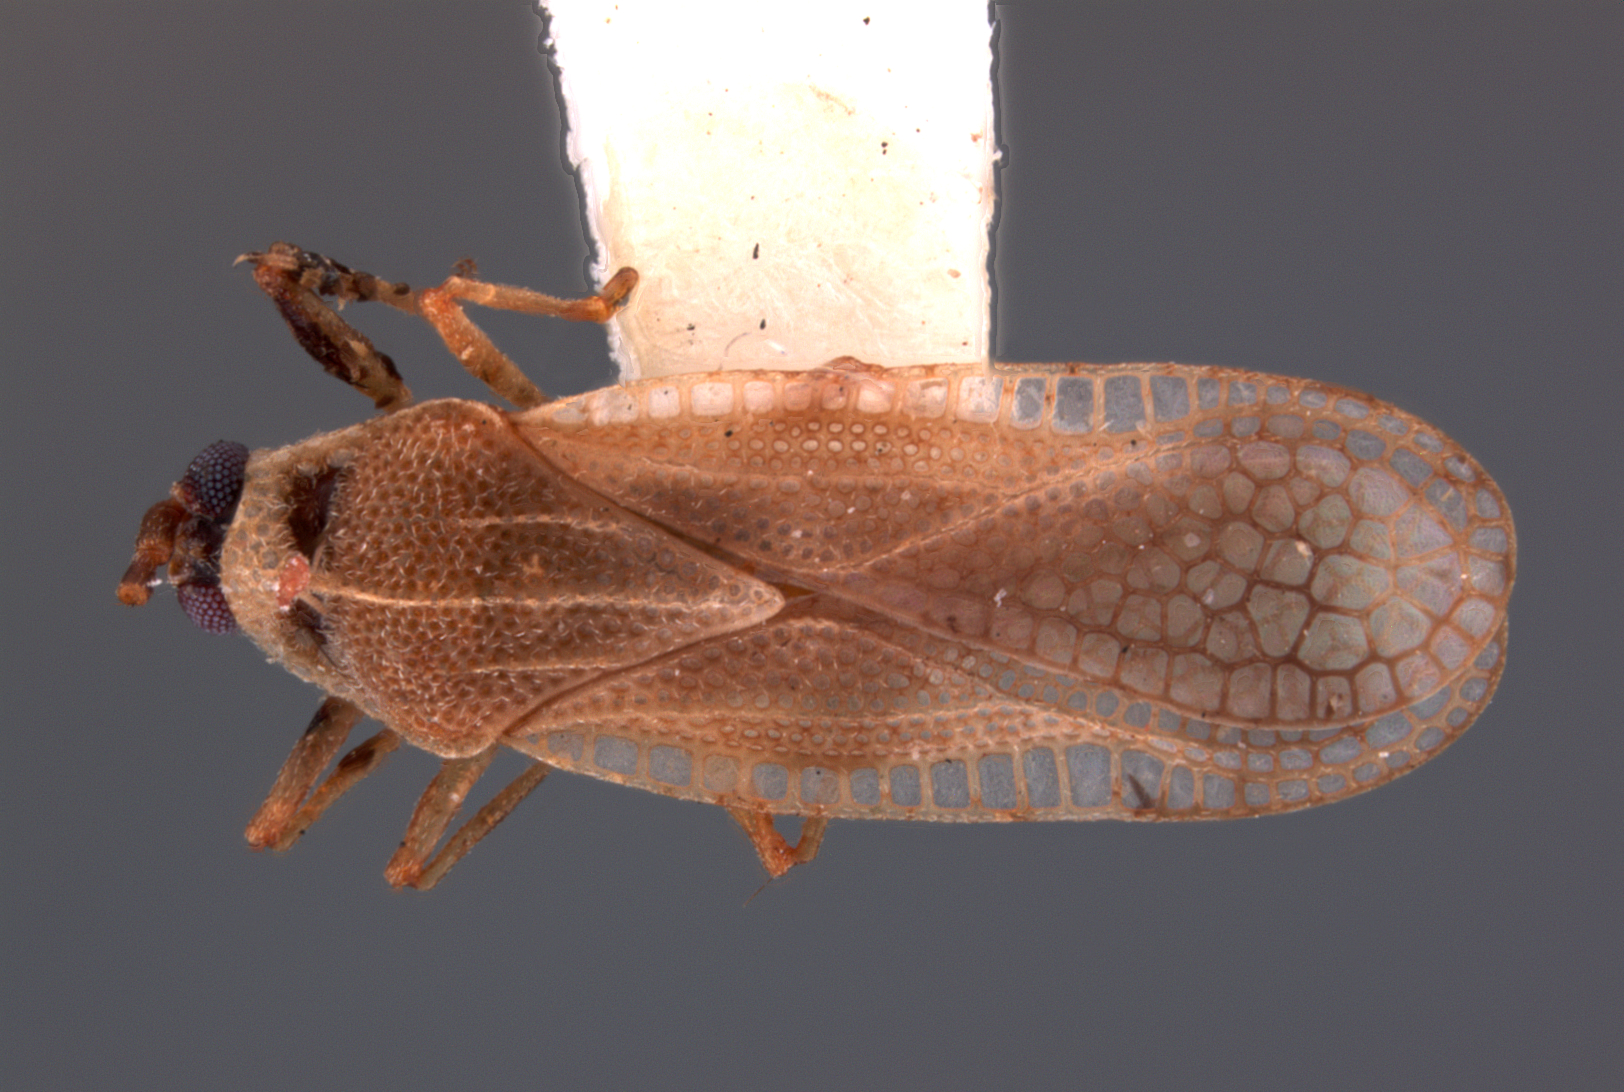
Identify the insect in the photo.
Perissonemia absita
